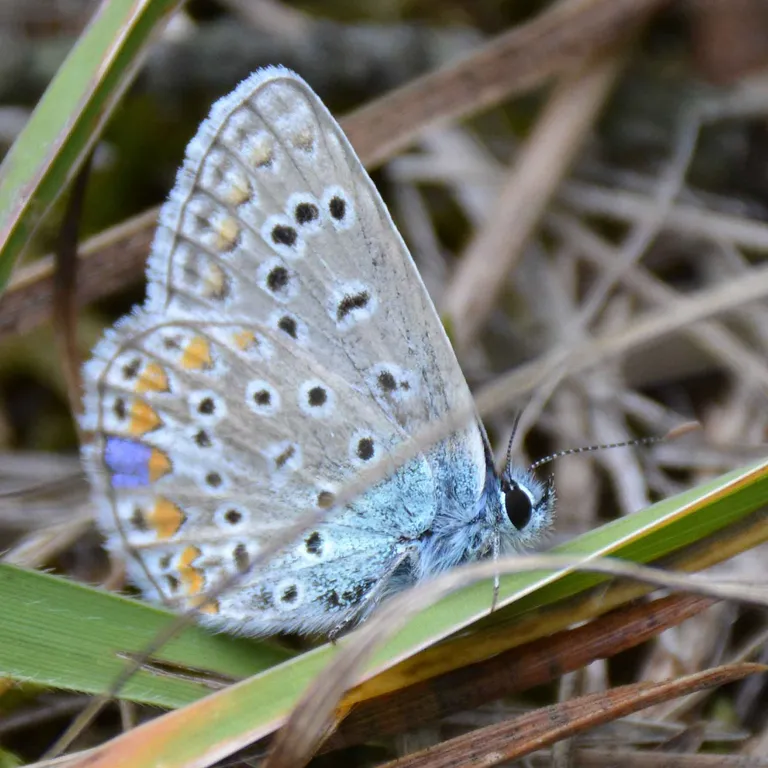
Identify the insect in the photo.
Polyommatus icarus
